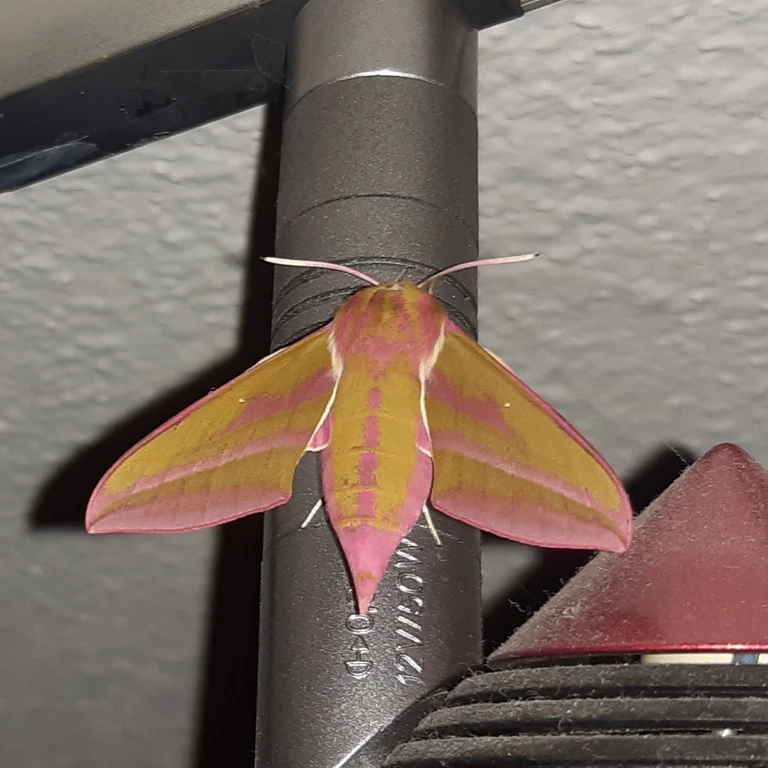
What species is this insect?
Deilephila elpenor
